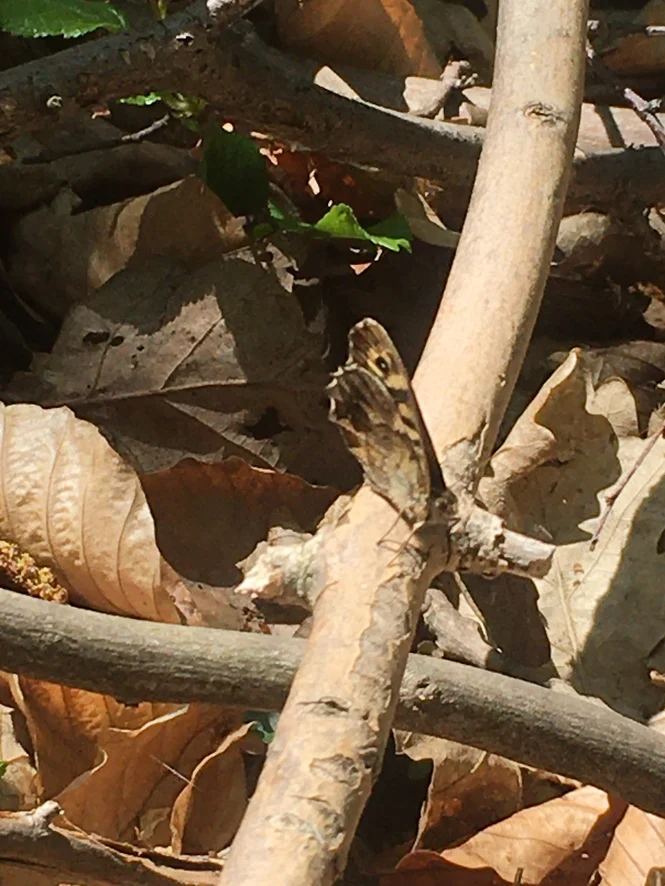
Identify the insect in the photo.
Pararge aegeria
